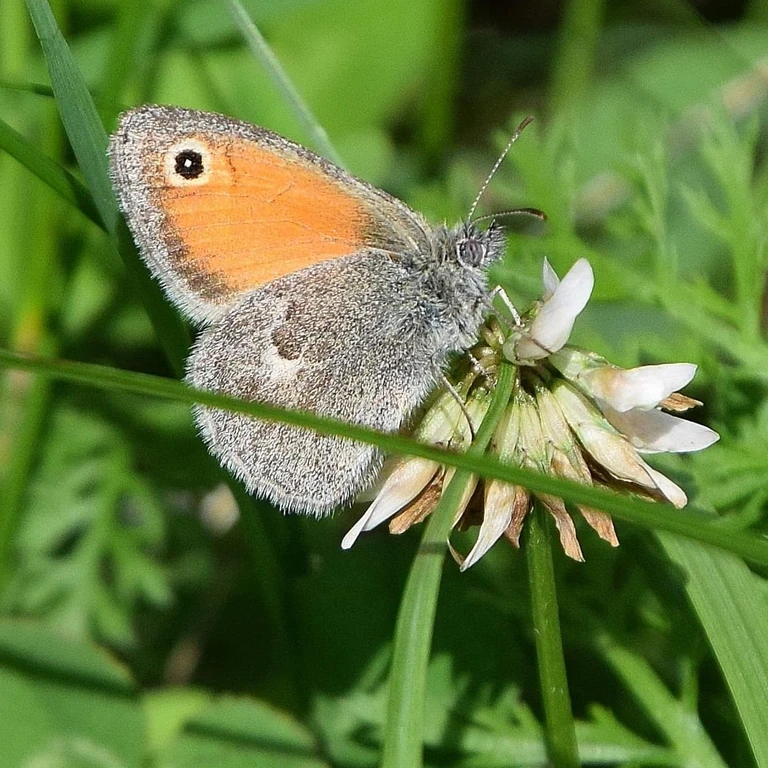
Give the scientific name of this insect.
Coenonympha pamphilus
